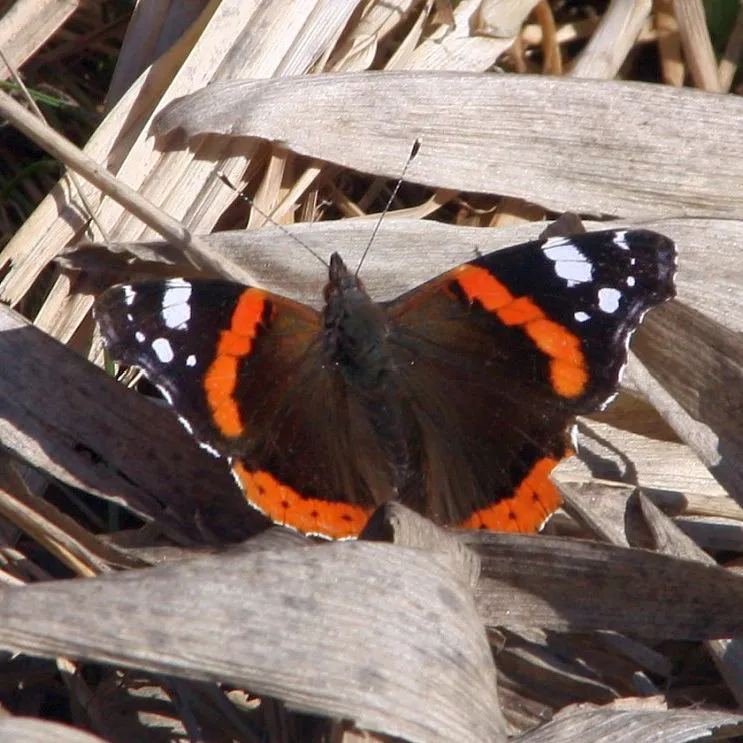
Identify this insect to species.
Vanessa atalanta
